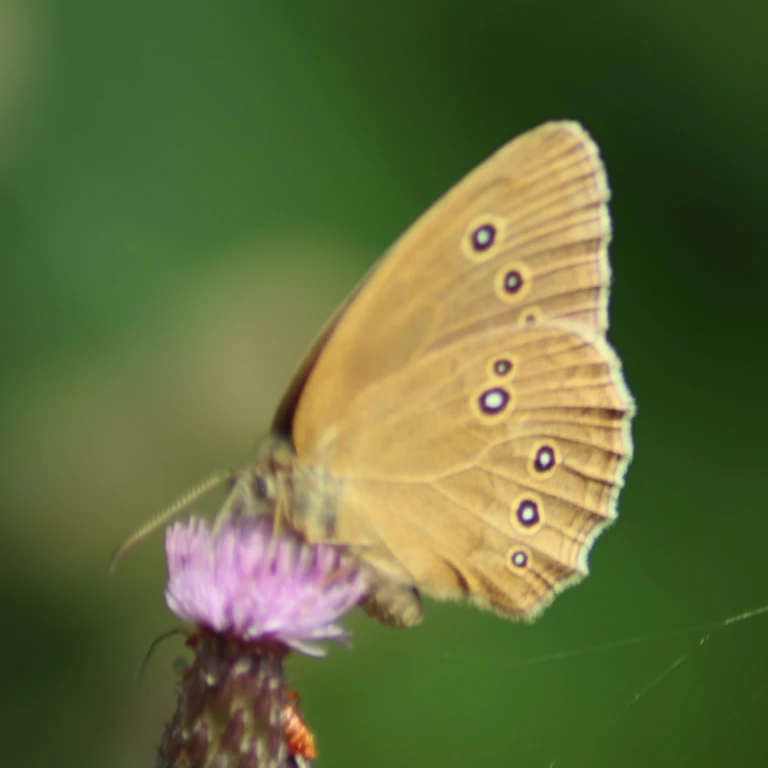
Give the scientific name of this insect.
Aphantopus hyperantus
